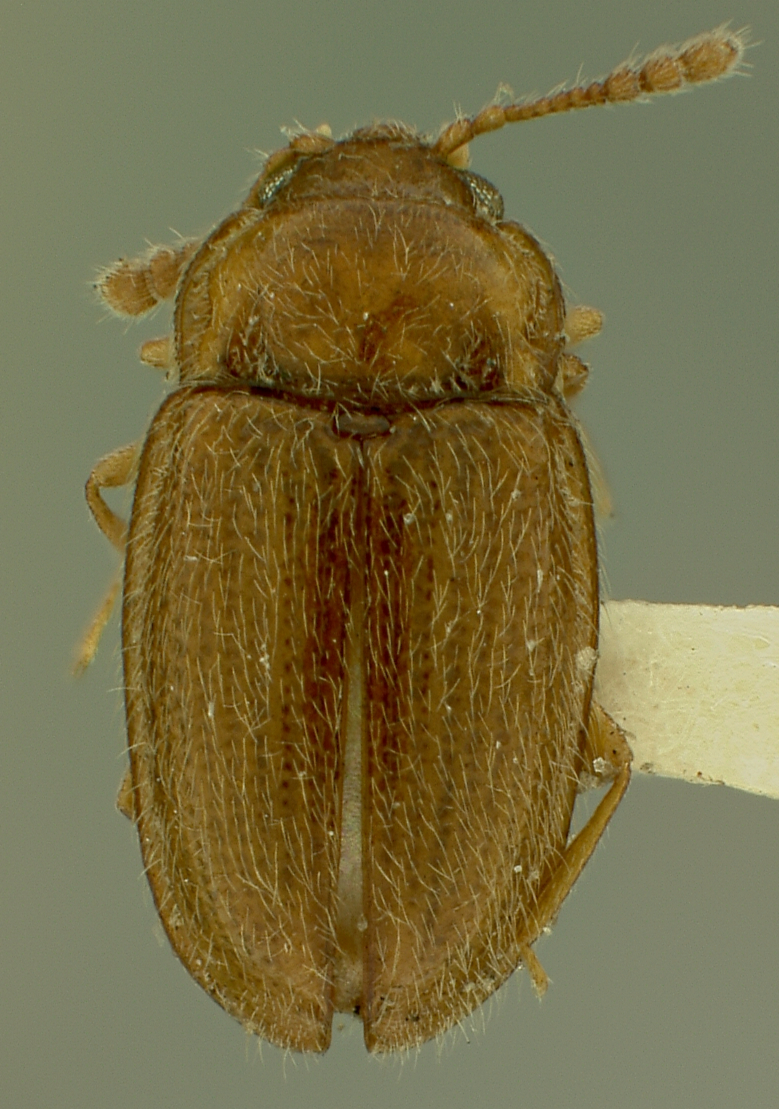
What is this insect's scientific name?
Symbiotes oblongus
